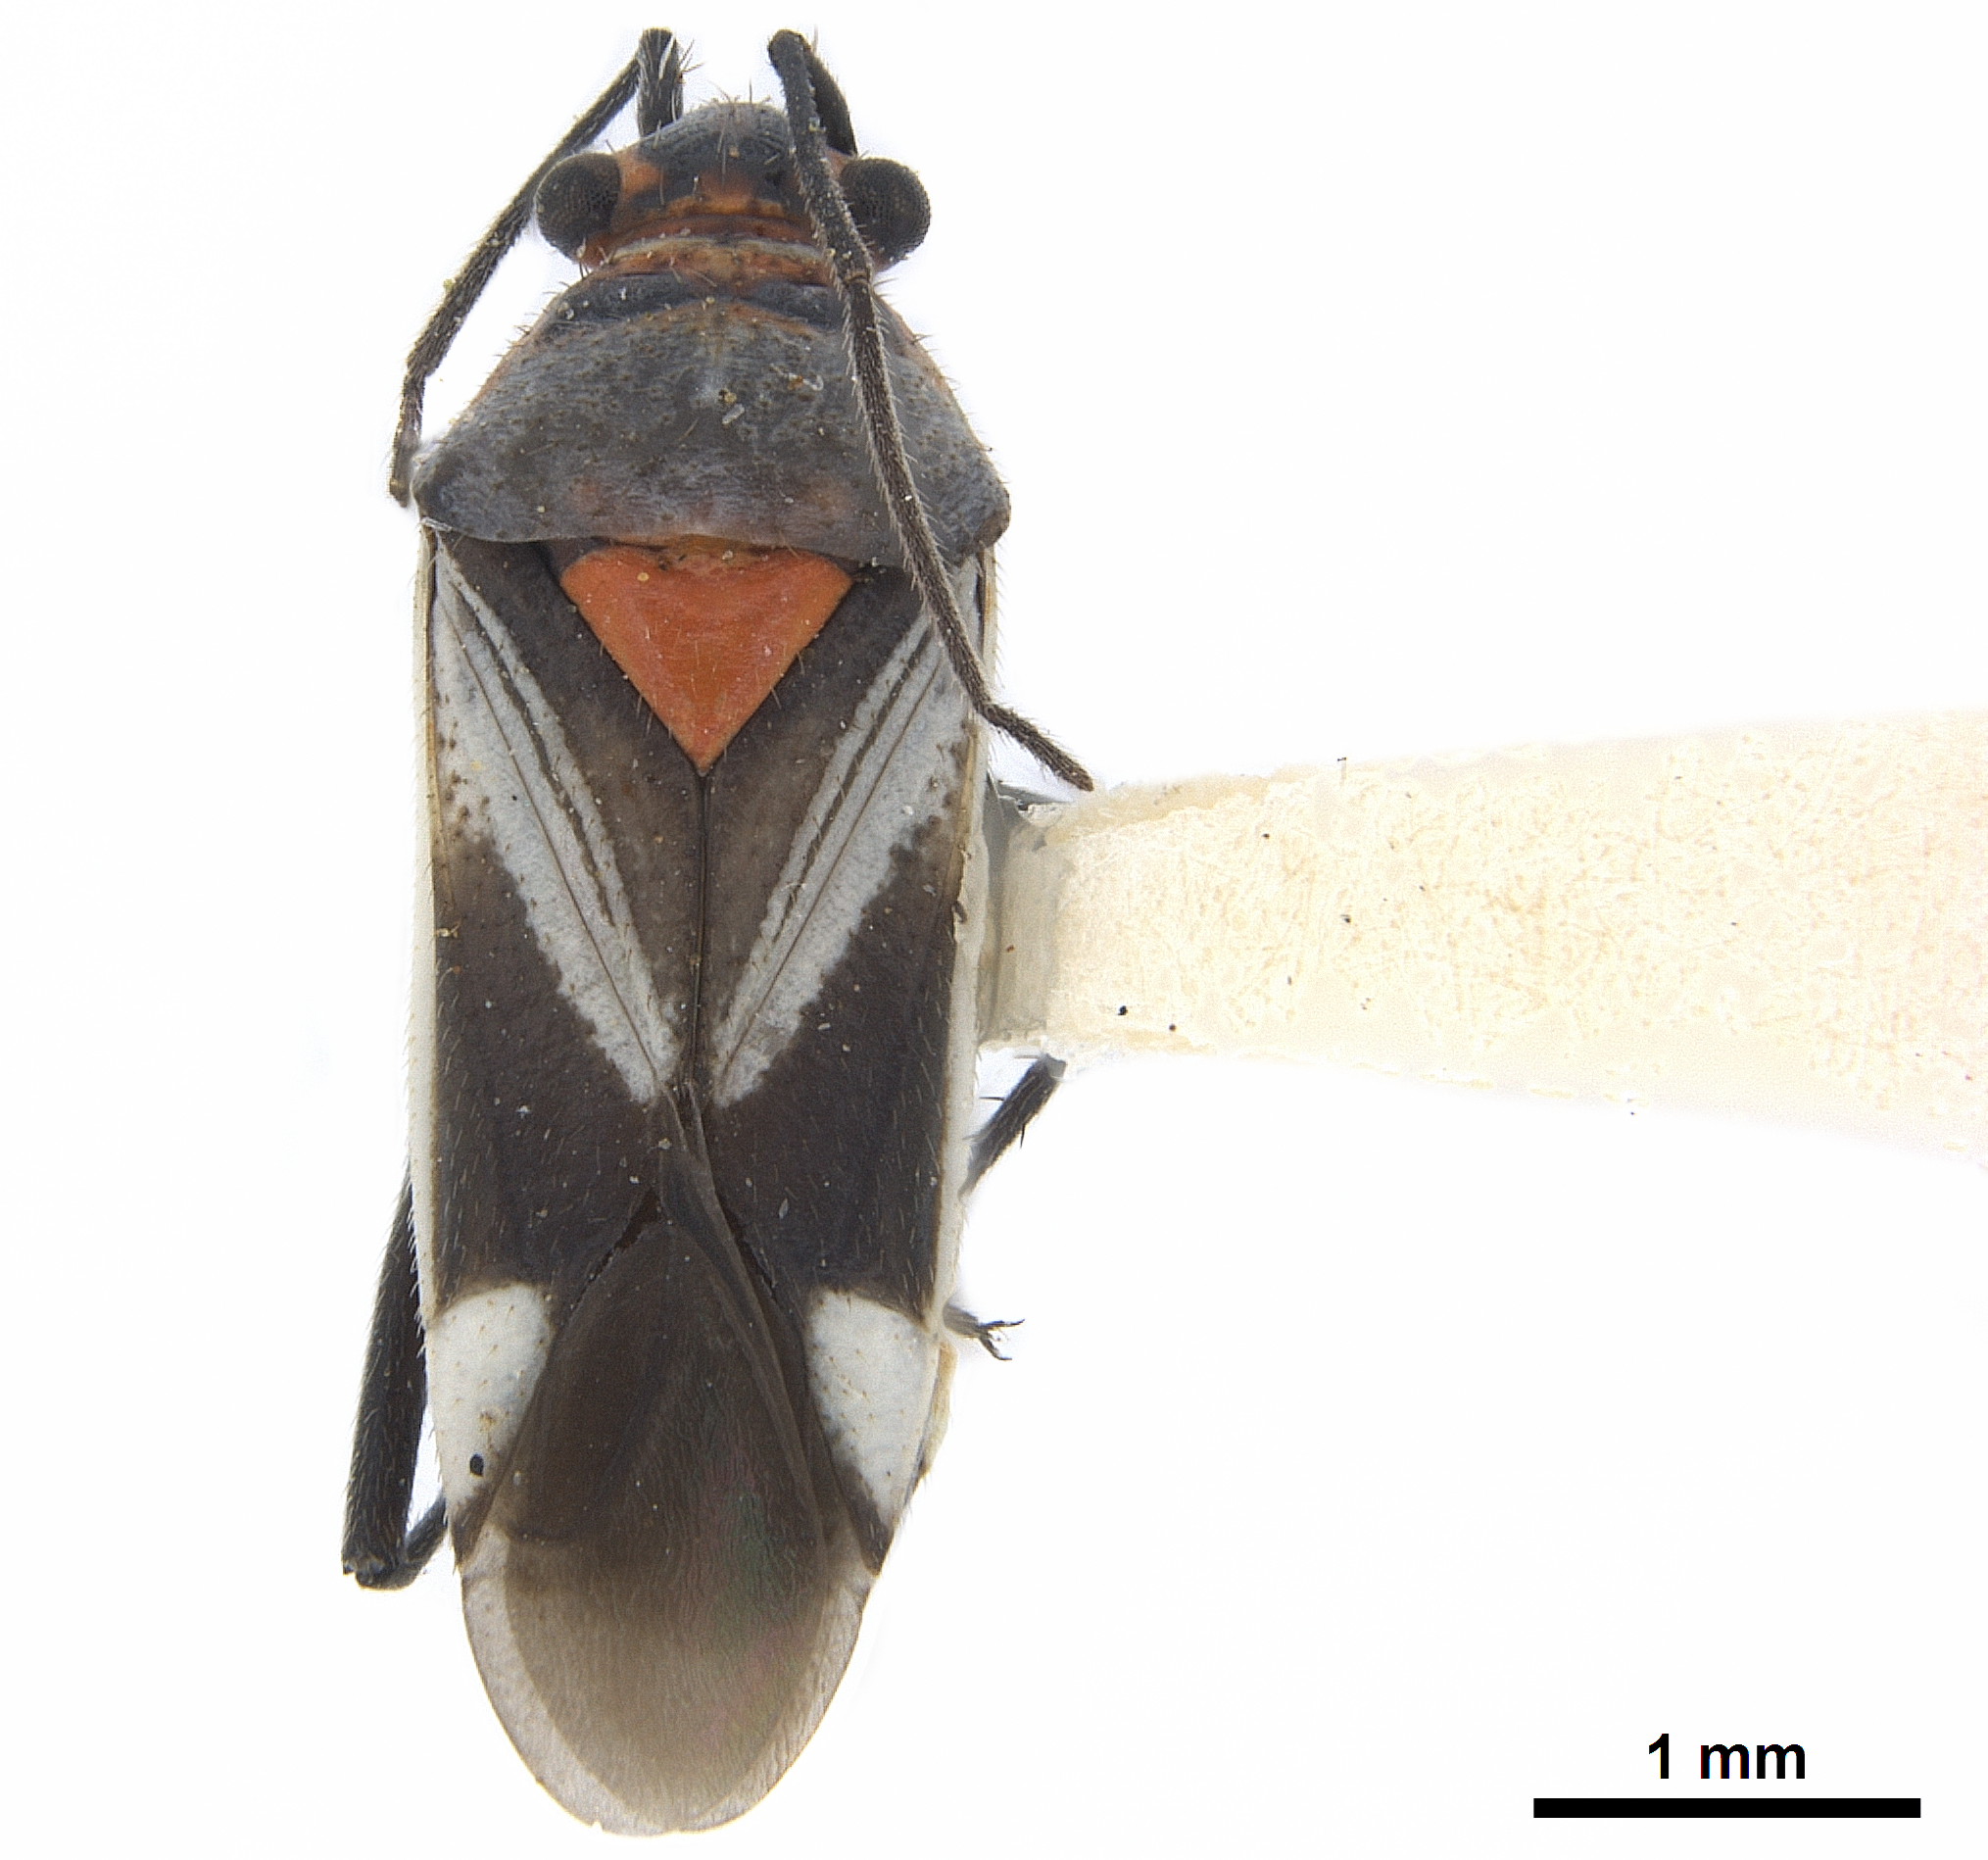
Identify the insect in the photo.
Daleapidea decorata
